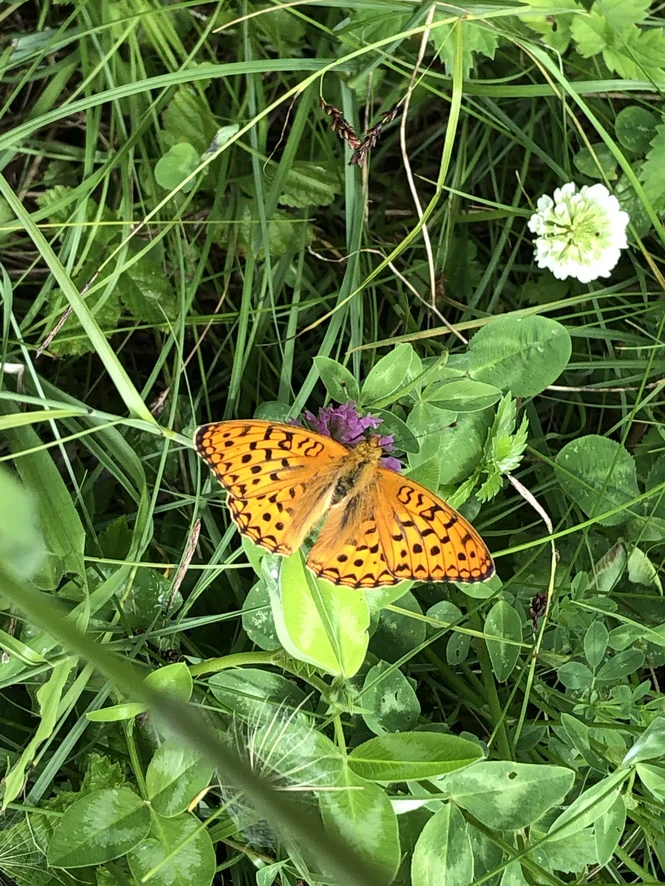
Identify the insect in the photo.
Fabriciana adippe
